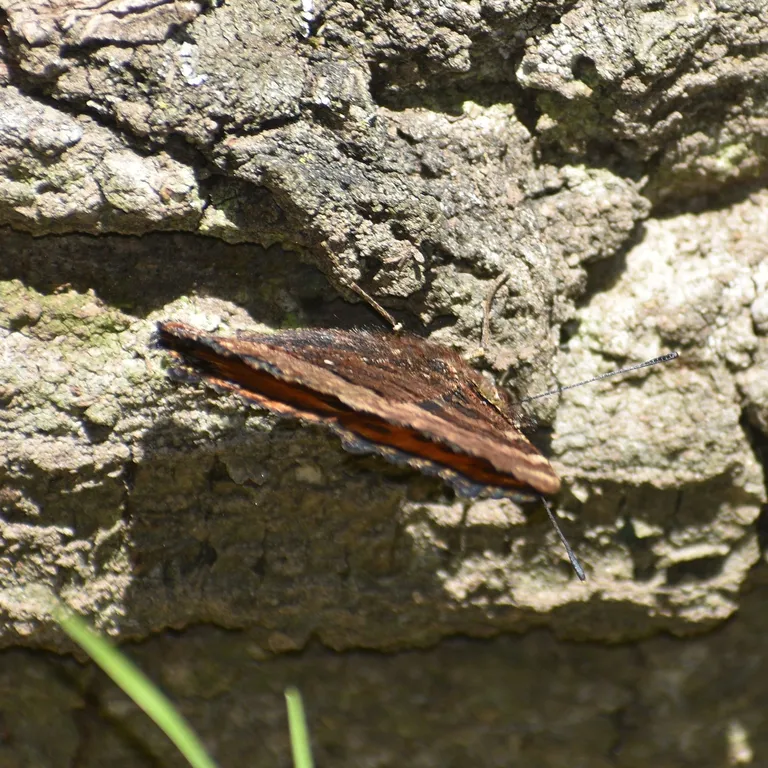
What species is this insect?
Nymphalis polychloros
